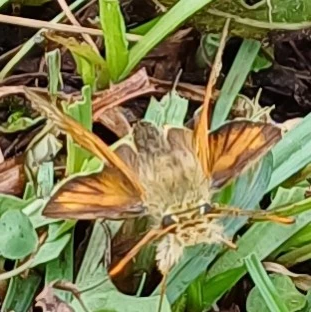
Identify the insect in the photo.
Ochlodes sylvanus (also Ochlodes venata)
